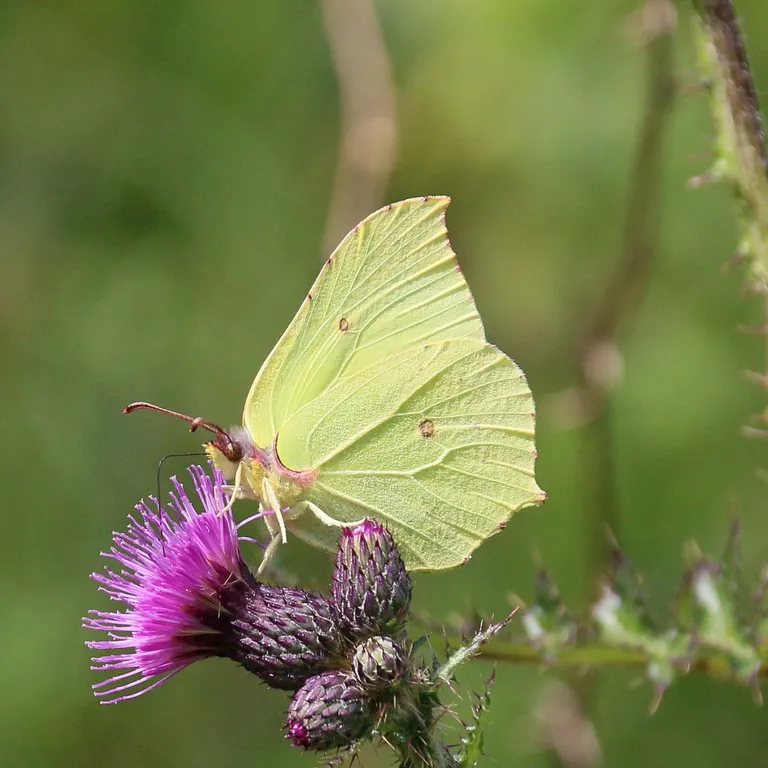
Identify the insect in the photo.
Gonepteryx rhamni
